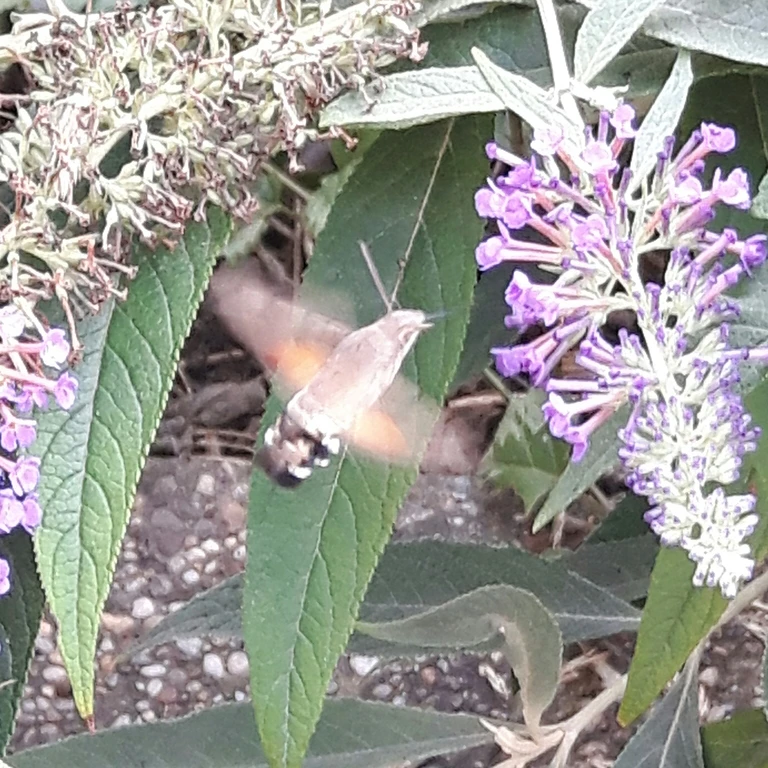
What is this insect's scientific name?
Macroglossum stellatarum
